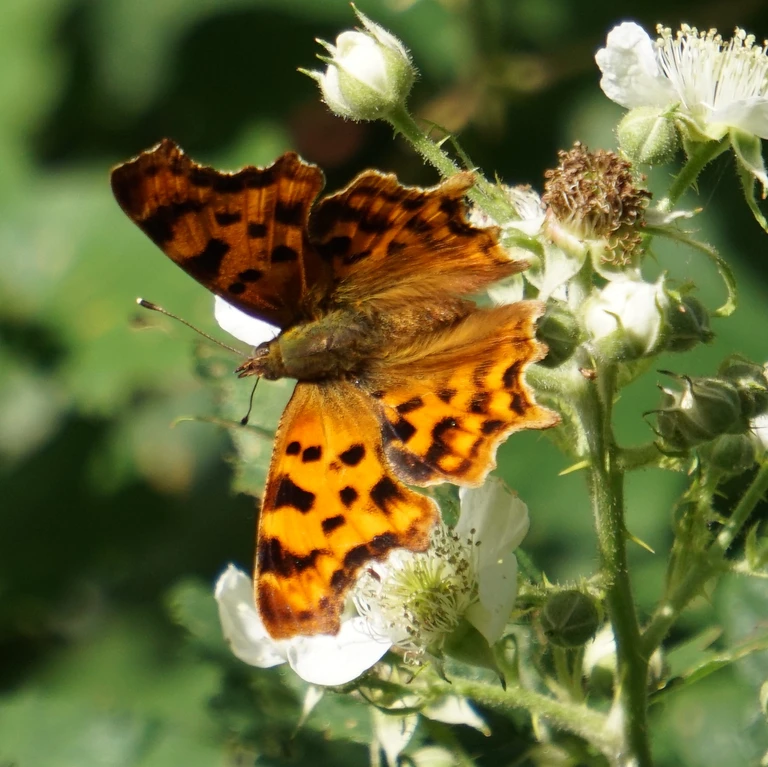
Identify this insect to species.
Polygonia c-album
